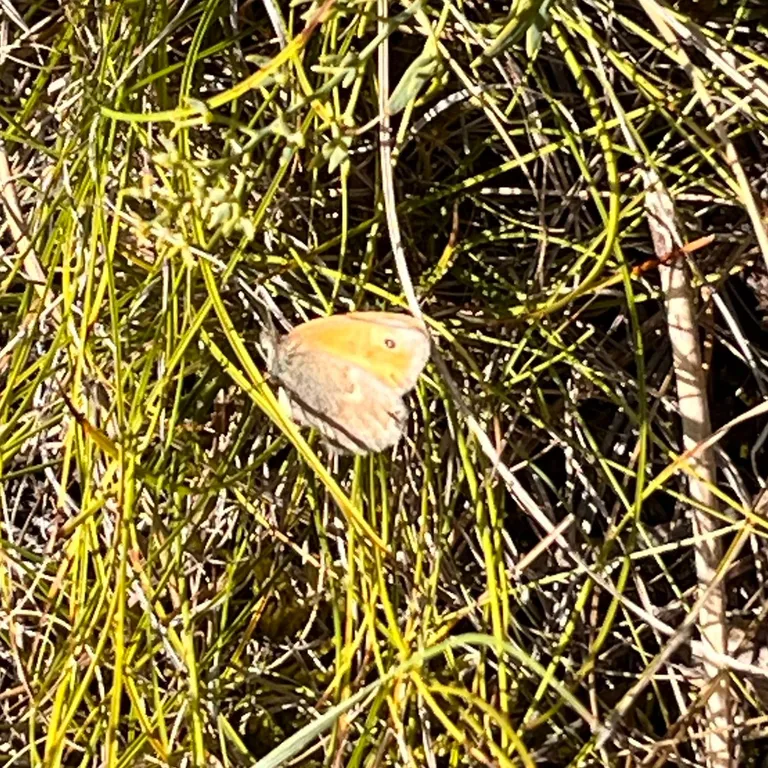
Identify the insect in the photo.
Coenonympha pamphilus
